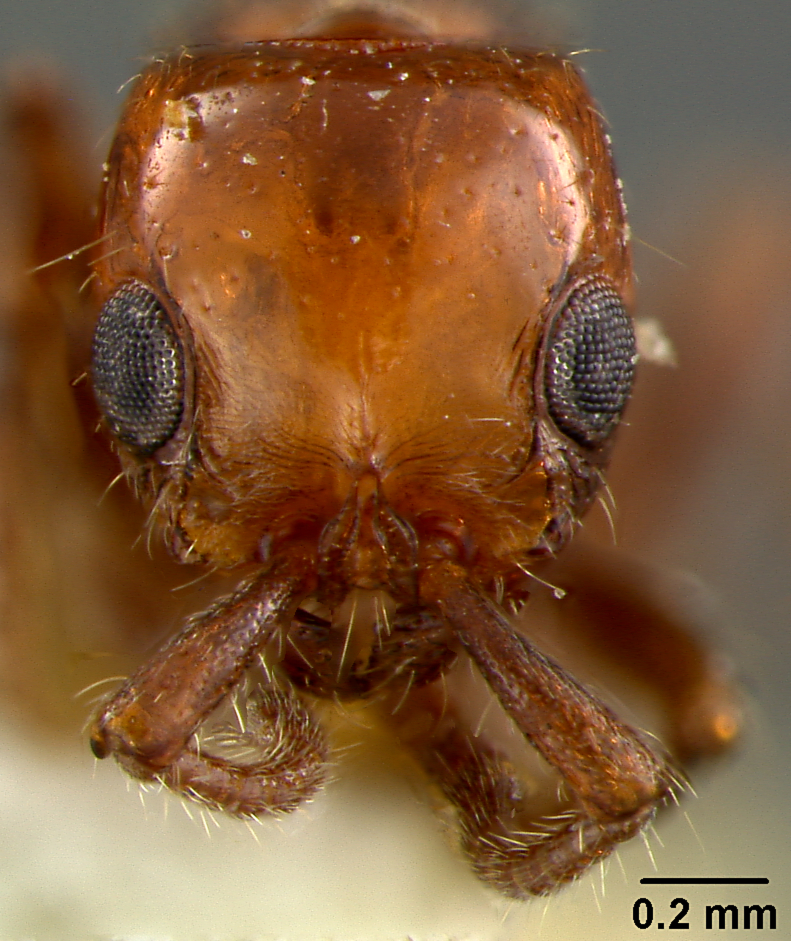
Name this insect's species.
Phyracaces simmonsae
